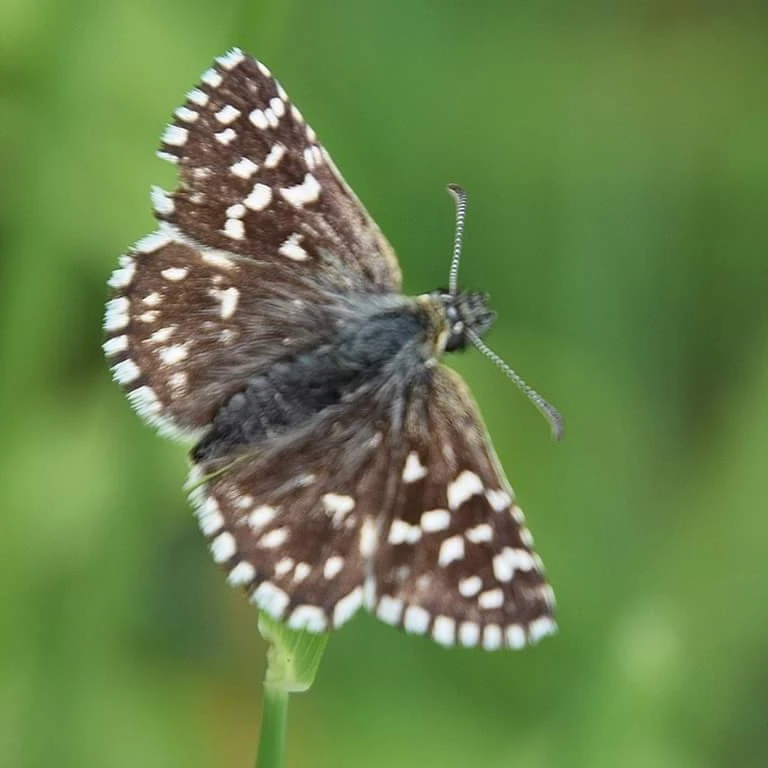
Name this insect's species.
Pyrgus malvae
